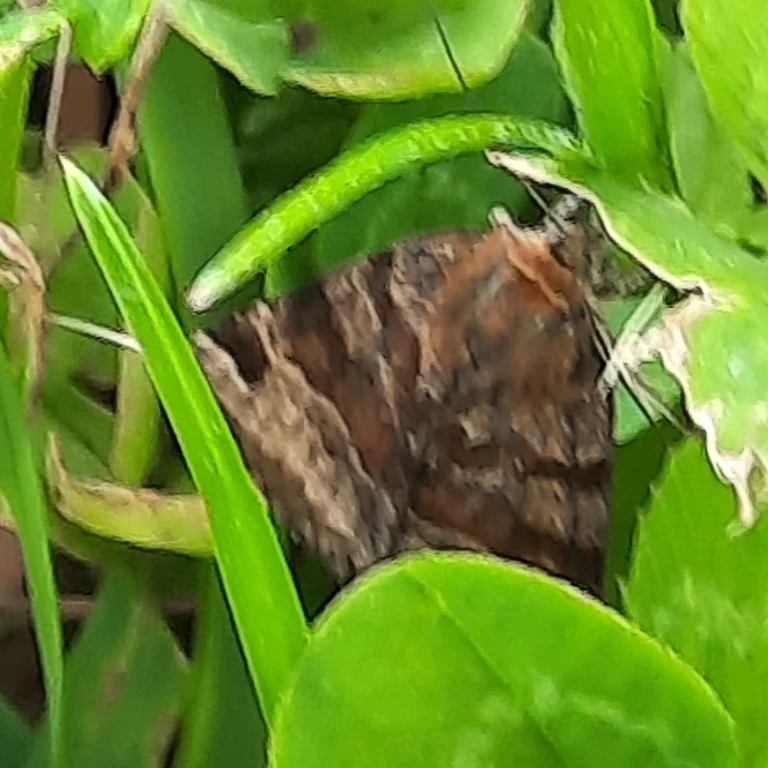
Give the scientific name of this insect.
Euclidia glyphica
